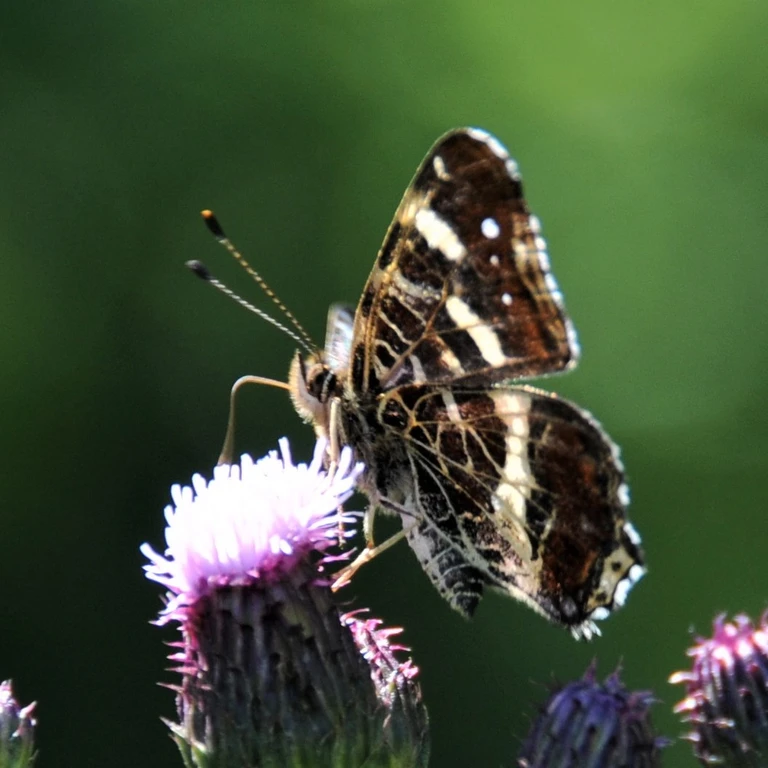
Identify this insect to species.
Araschnia levana
